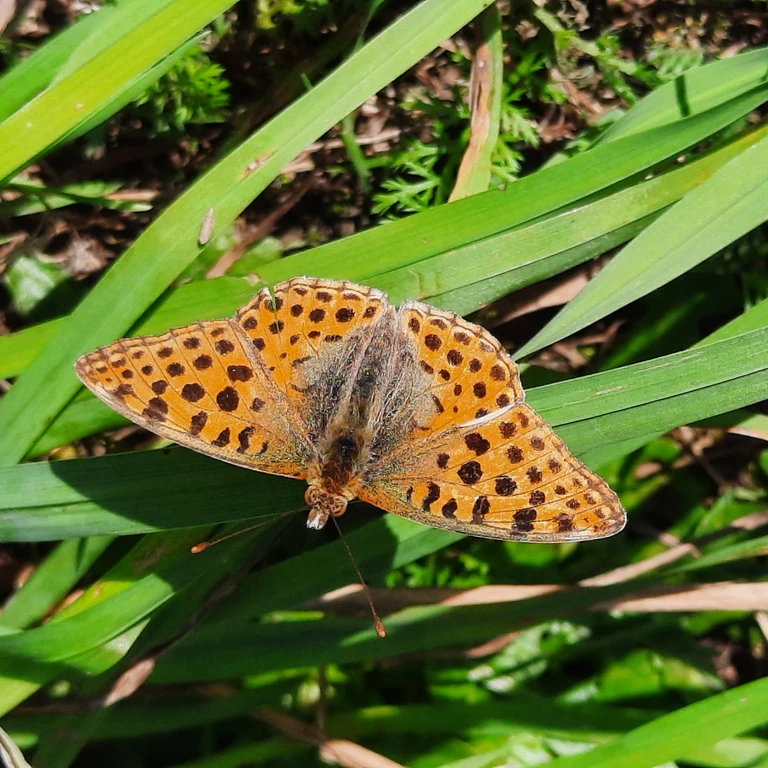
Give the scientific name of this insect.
Issoria lathonia
